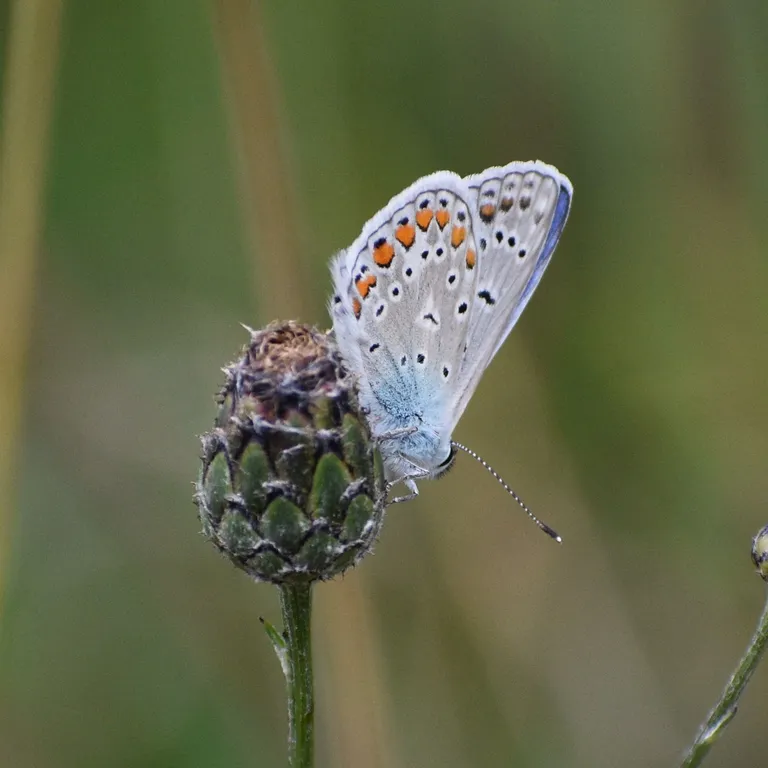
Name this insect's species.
Polyommatus icarus
